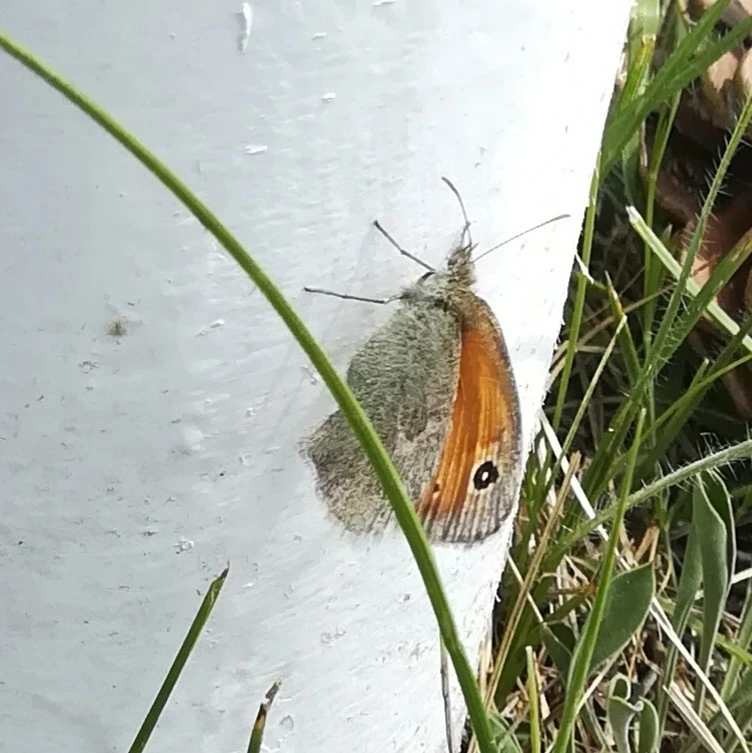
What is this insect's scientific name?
Coenonympha pamphilus
